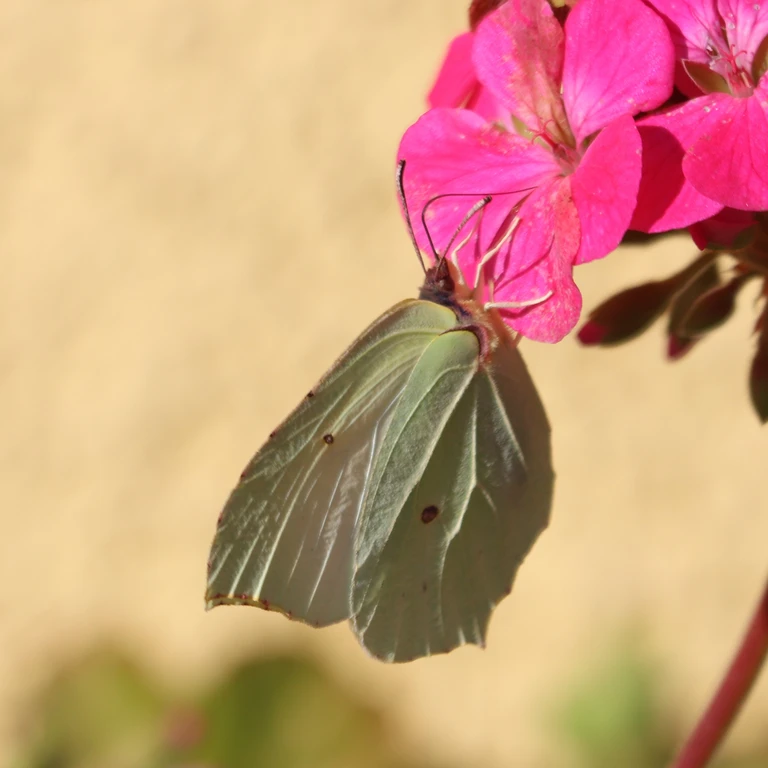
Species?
Gonepteryx rhamni
